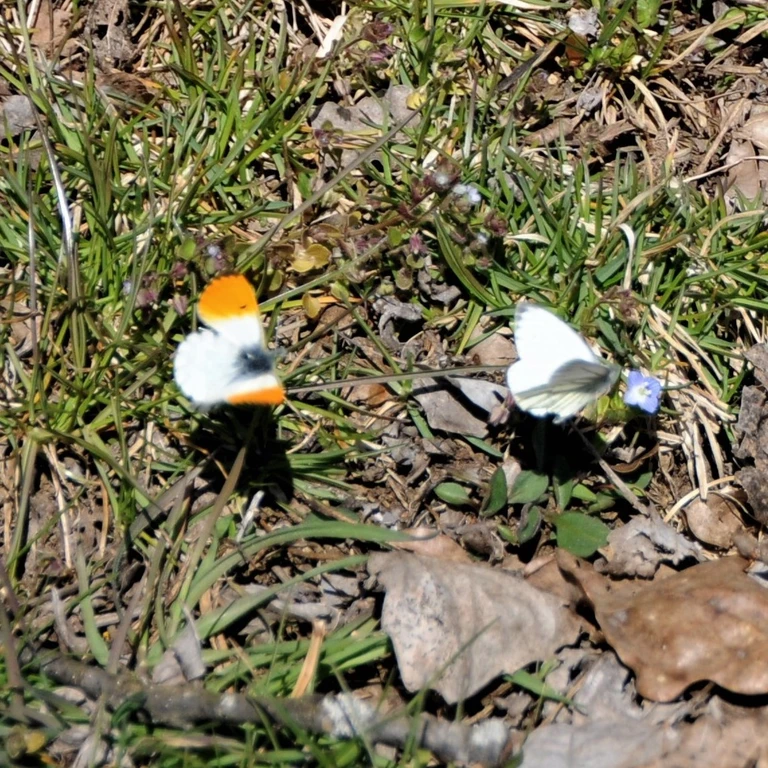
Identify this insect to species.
Anthocharis cardamines
